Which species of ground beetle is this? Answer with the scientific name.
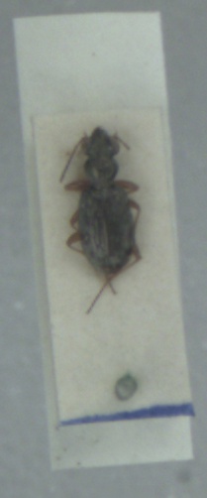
Asaphidion curtum
